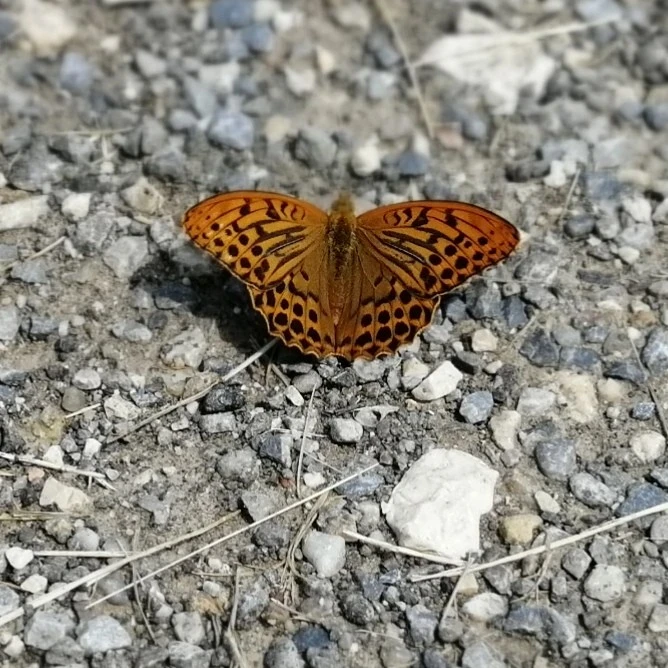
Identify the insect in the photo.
Argynnis paphia
